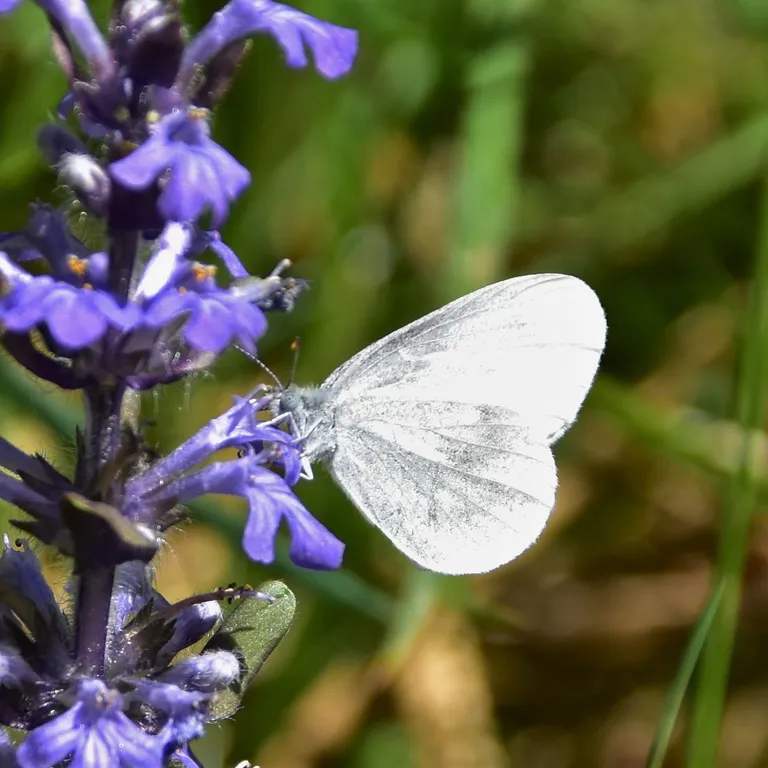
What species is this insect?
Leptidea sinapis/juvernica
